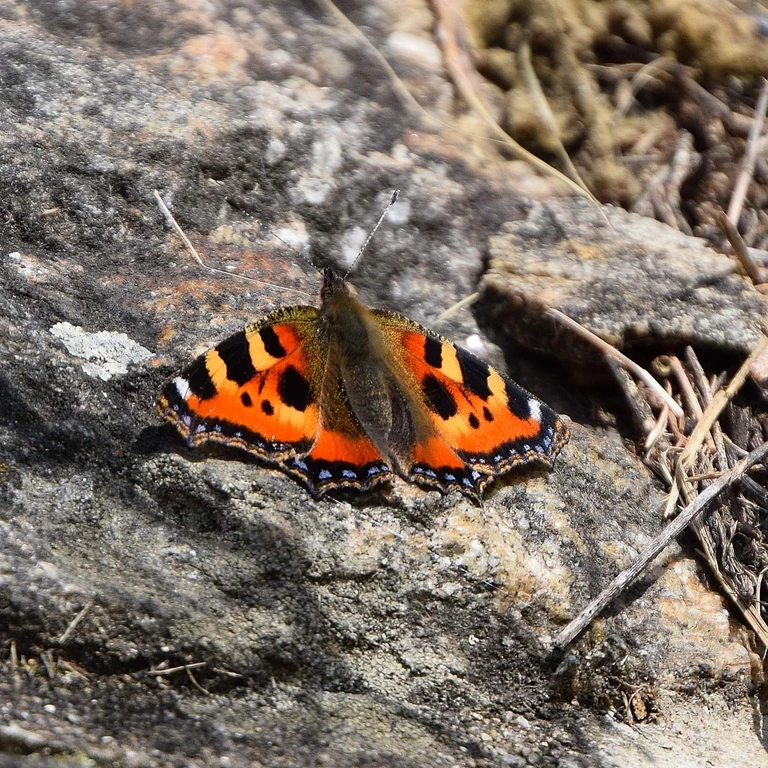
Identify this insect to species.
Aglais urticae
